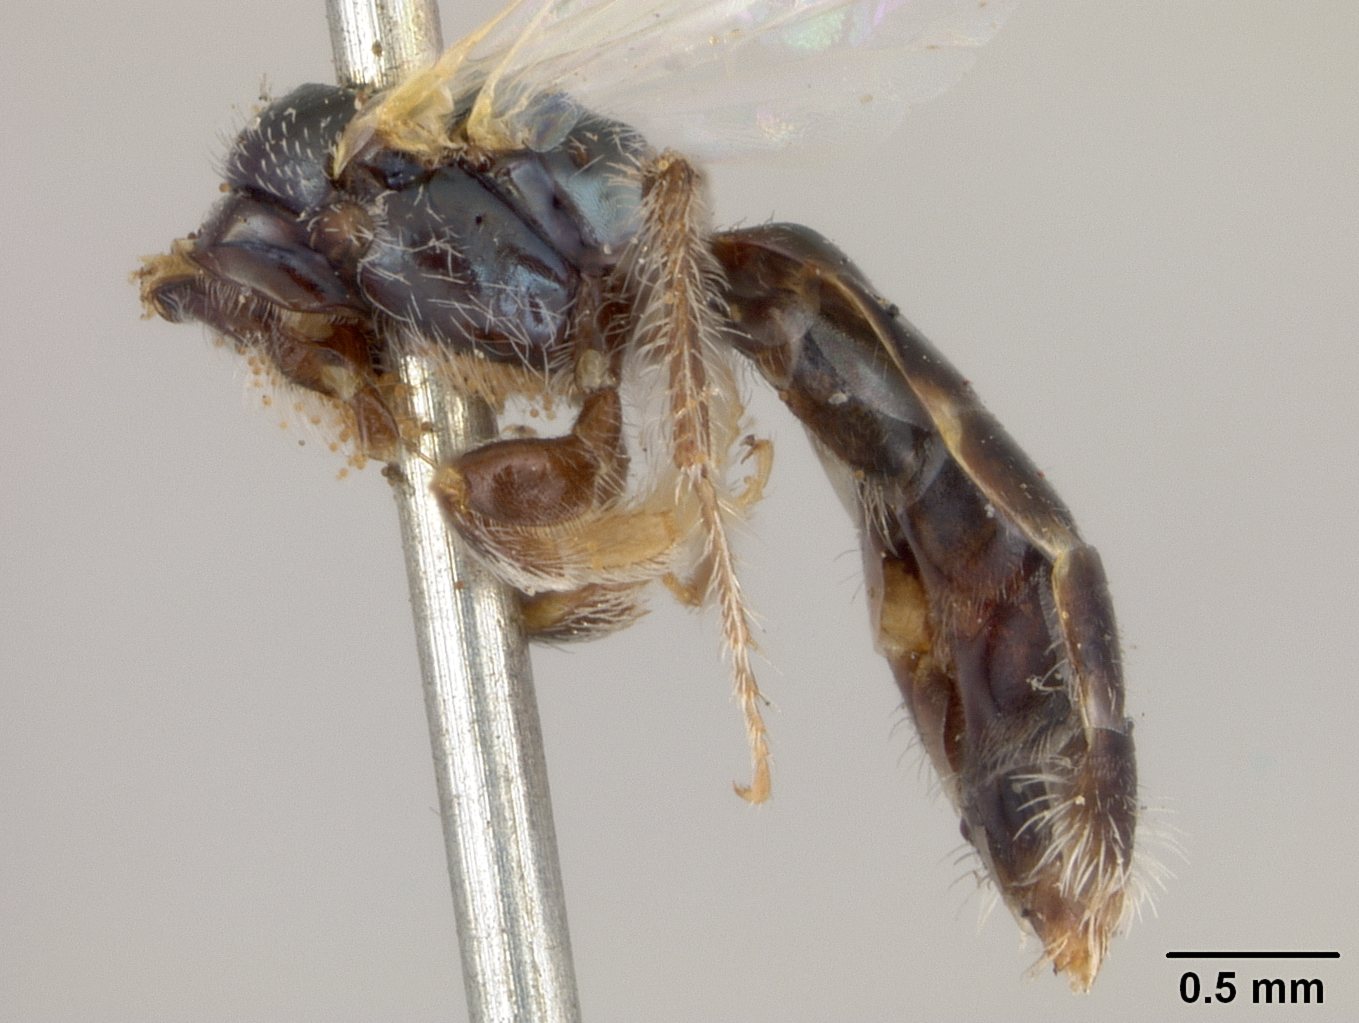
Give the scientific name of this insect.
Perdita subfasciata
